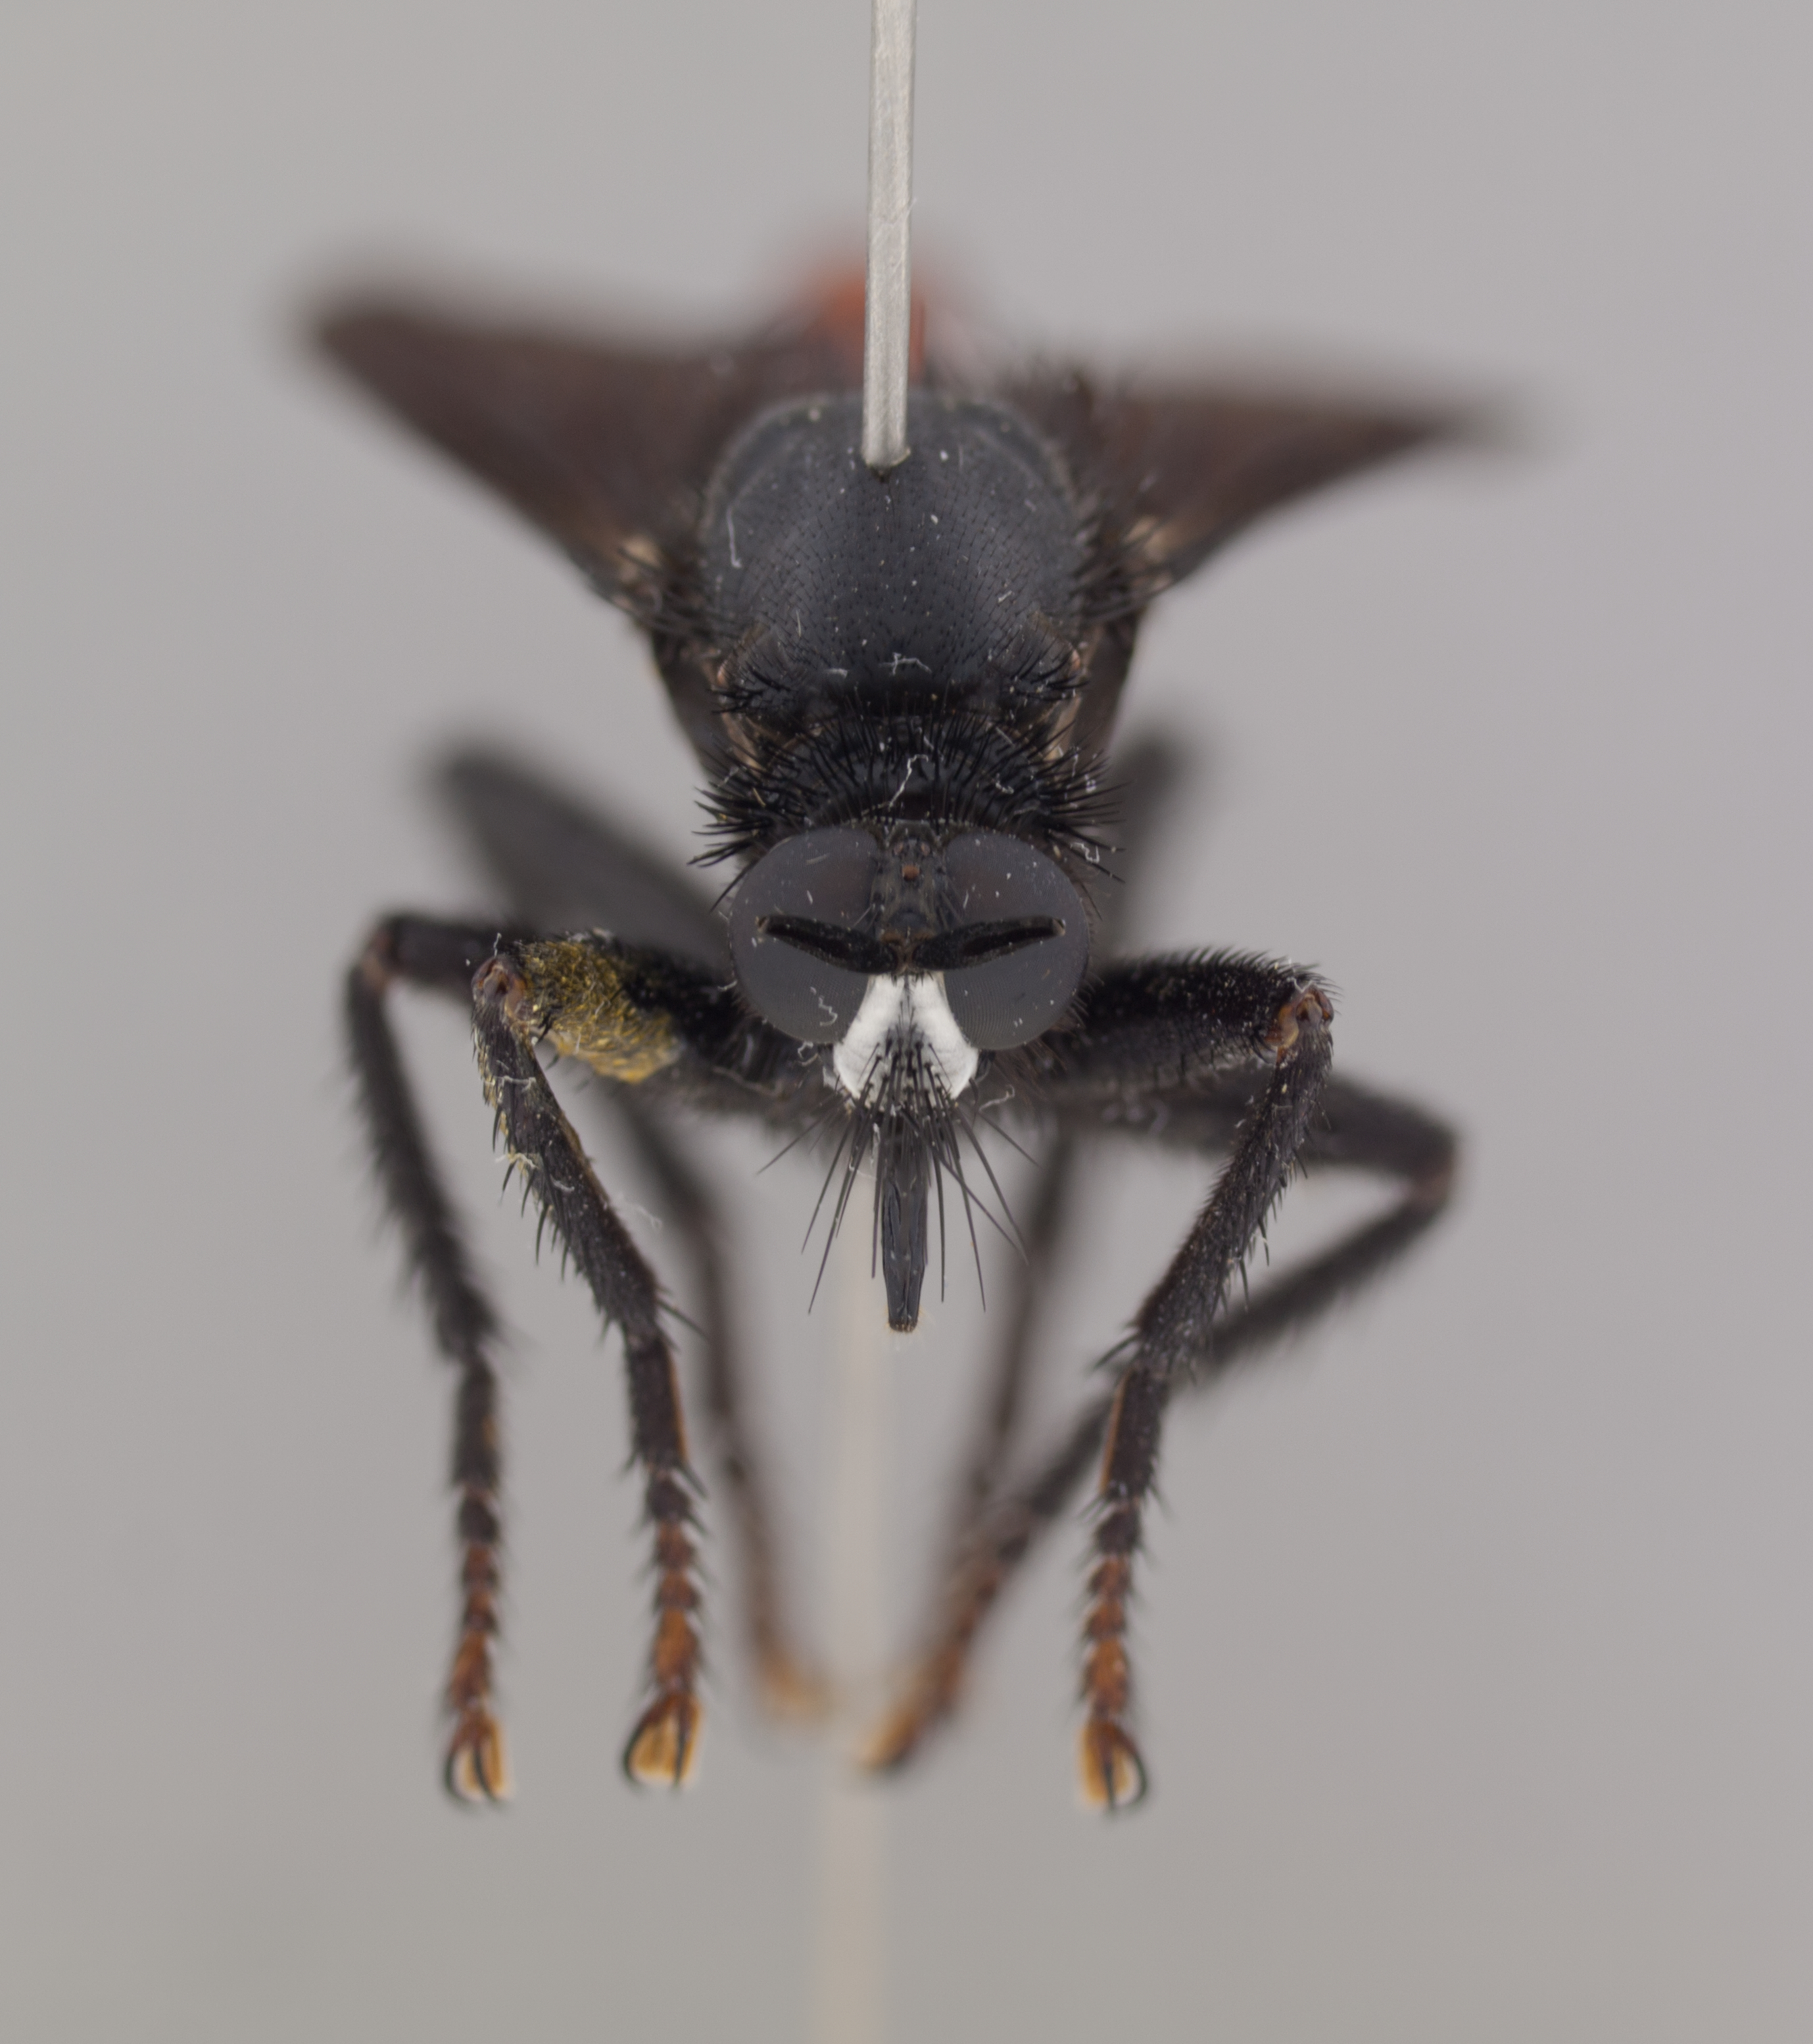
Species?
Ospriocerus aeacus
